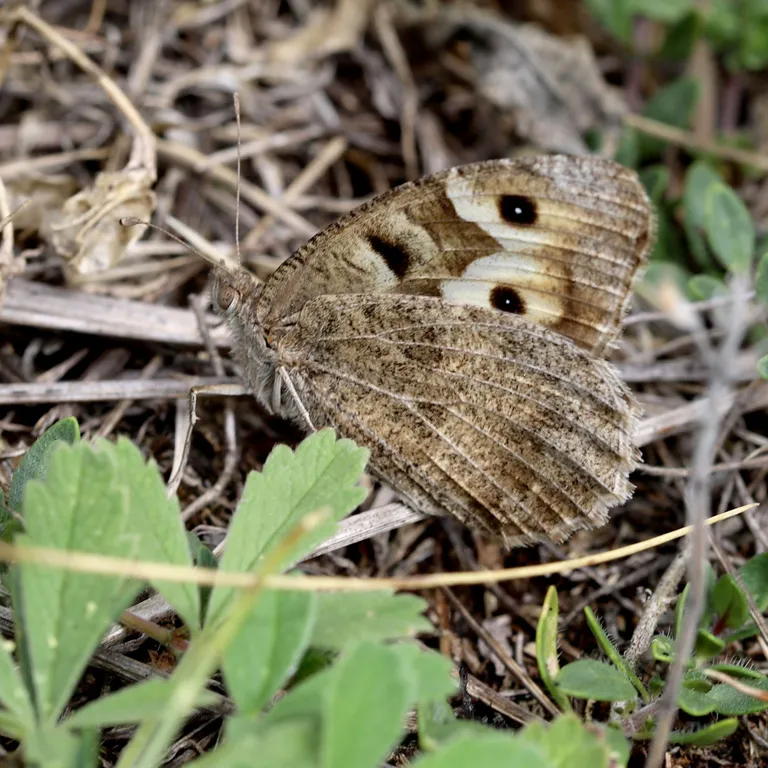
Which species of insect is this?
Chazara briseis (also Satyrus briseis)
